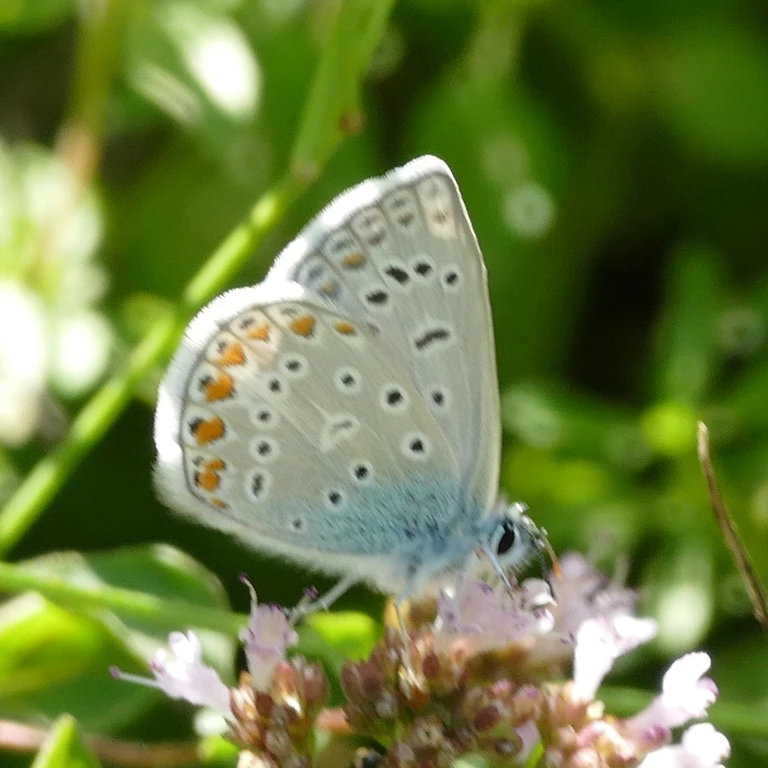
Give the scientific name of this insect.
Polyommatus icarus
